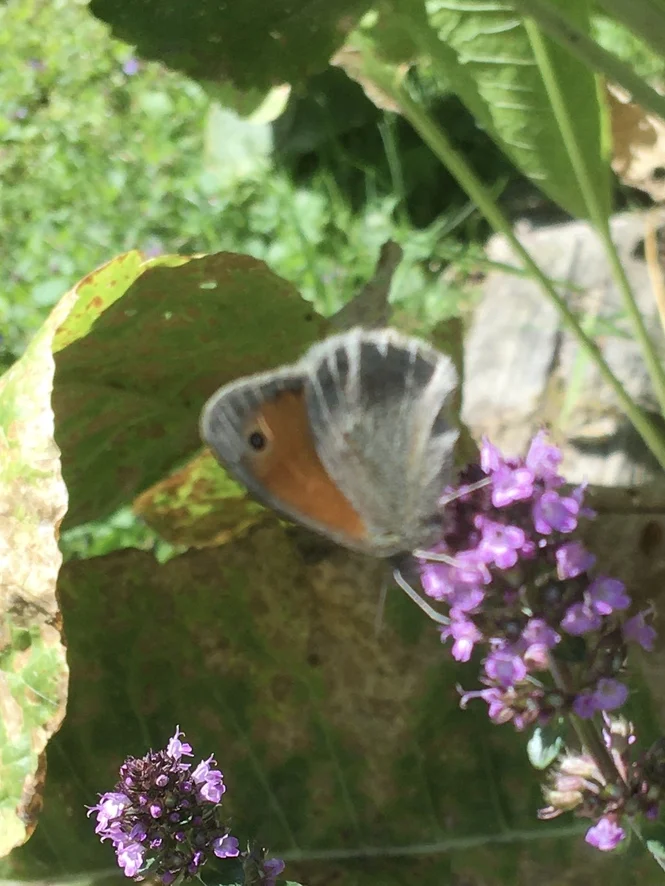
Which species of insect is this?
Coenonympha pamphilus
